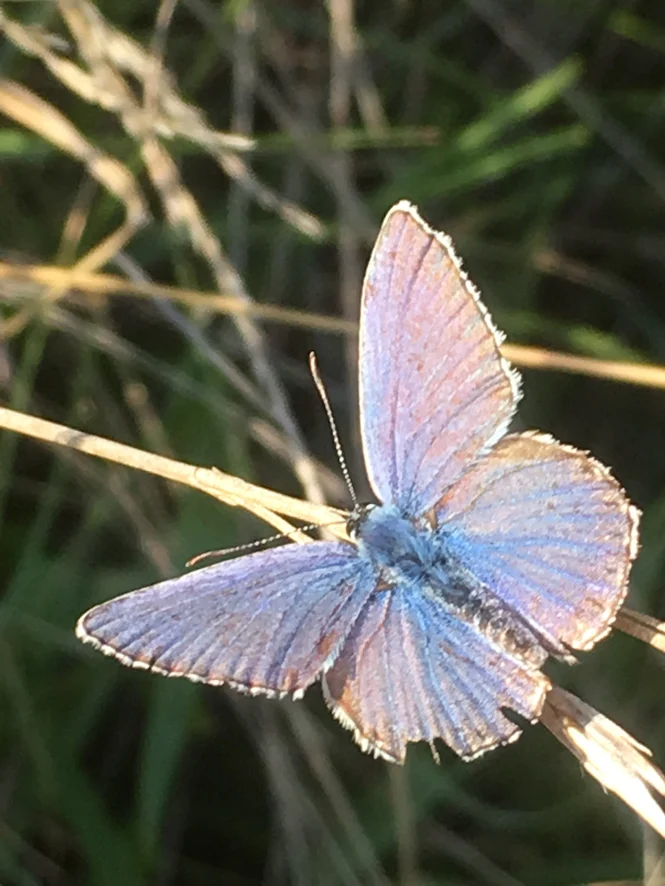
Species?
Polyommatus icarus
